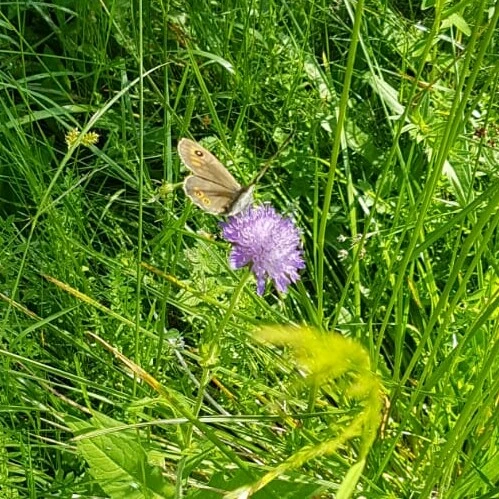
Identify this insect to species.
Lasiommata maera (also Pararge maera)
